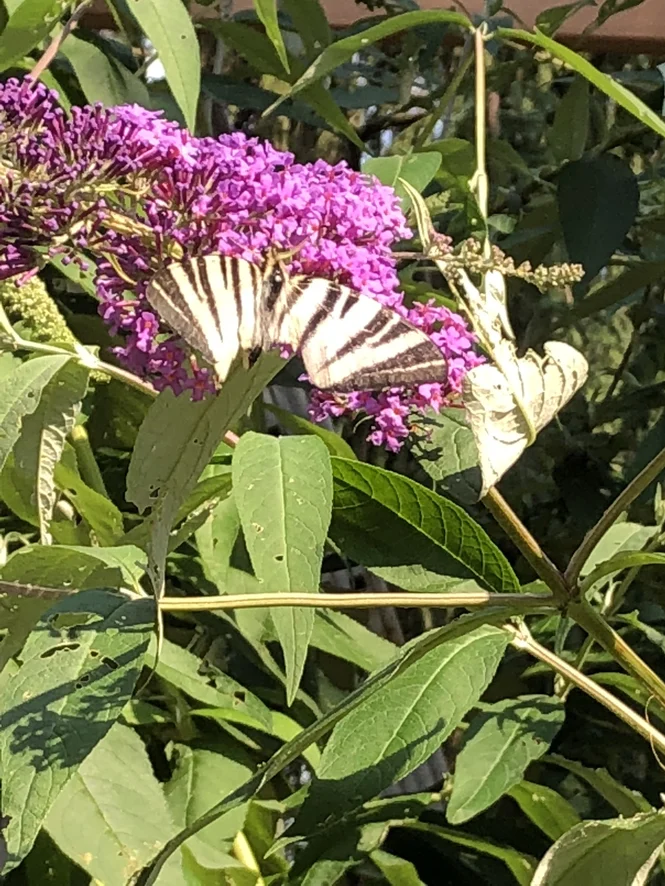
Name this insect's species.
Iphiclides podalirius
